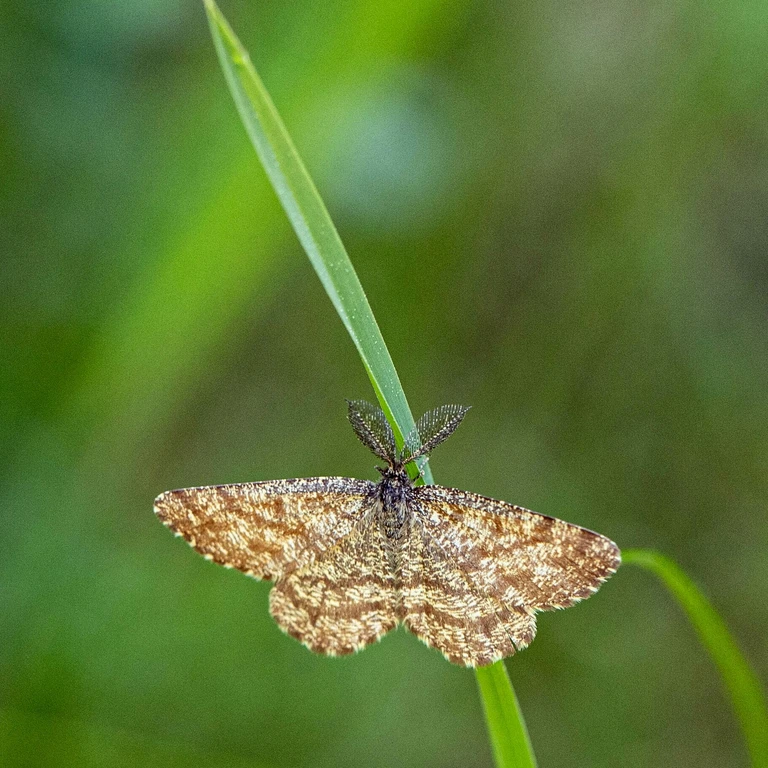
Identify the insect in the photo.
Ematurga atomaria
